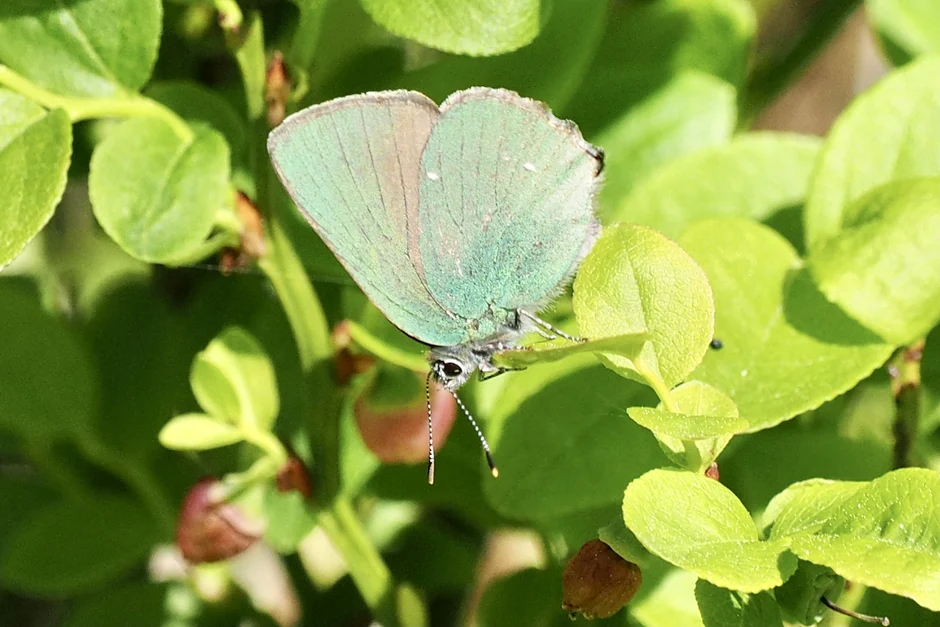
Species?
Callophrys rubi
